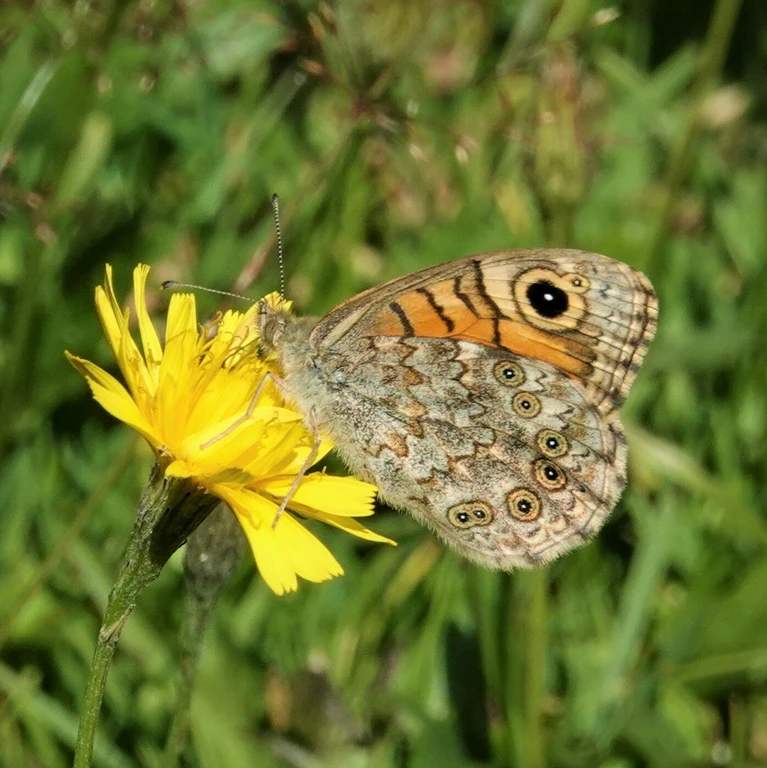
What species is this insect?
Lasiommata megera (also Pararge megera)
